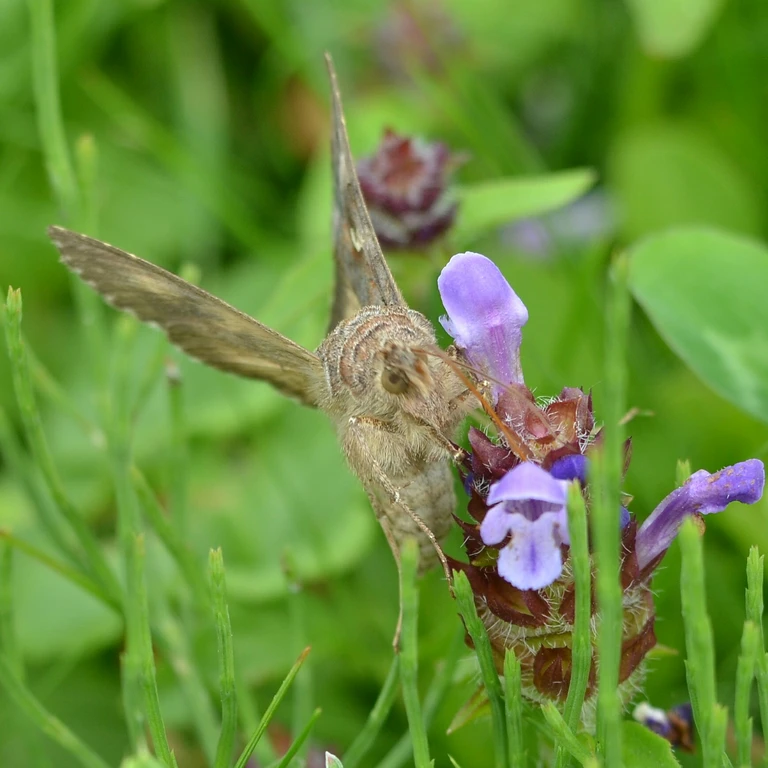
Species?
Autographa gamma
